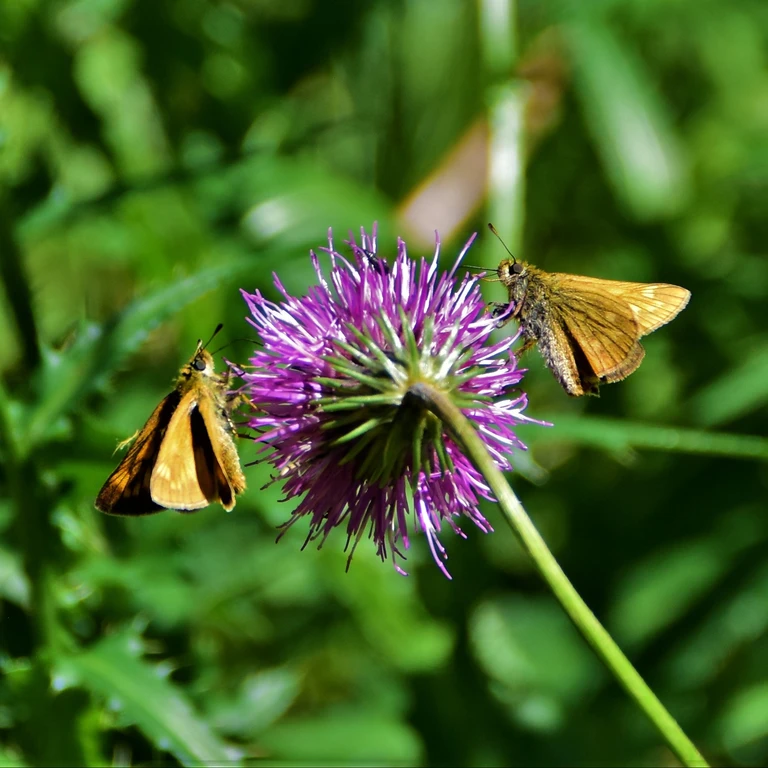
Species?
Ochlodes sylvanus (also Ochlodes venata)
